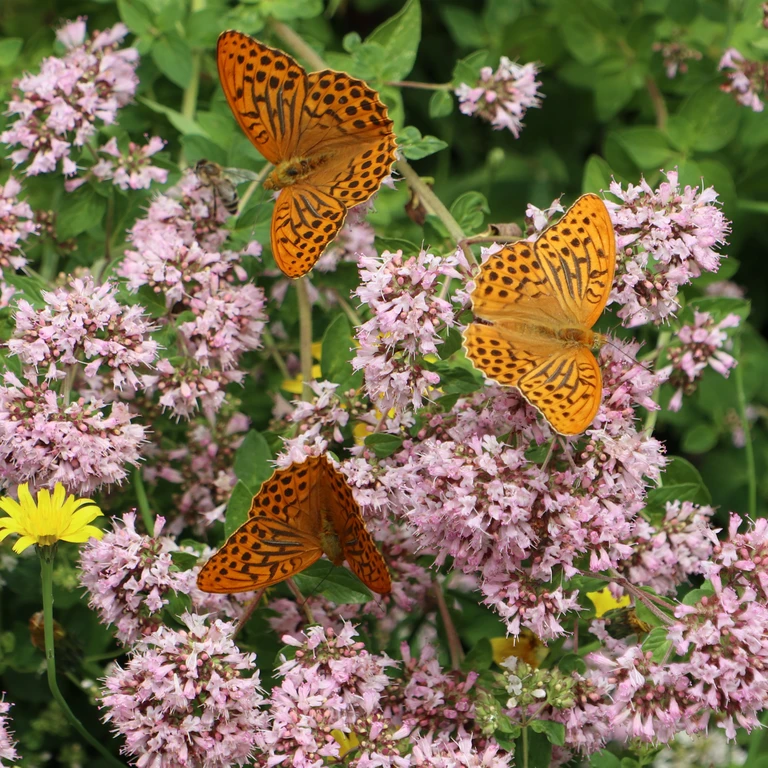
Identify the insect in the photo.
Argynnis paphia
